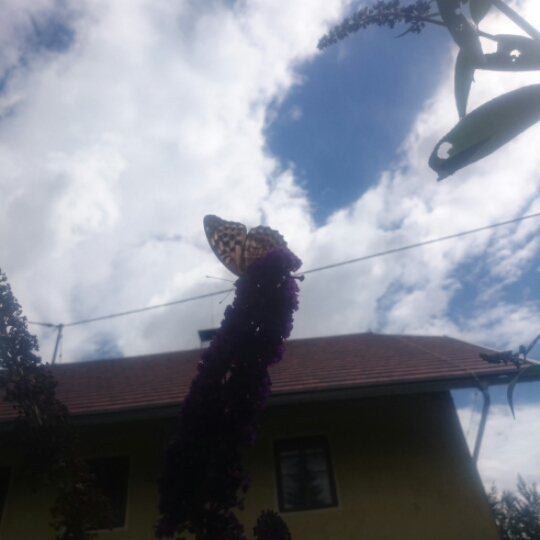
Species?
Argynnis paphia
